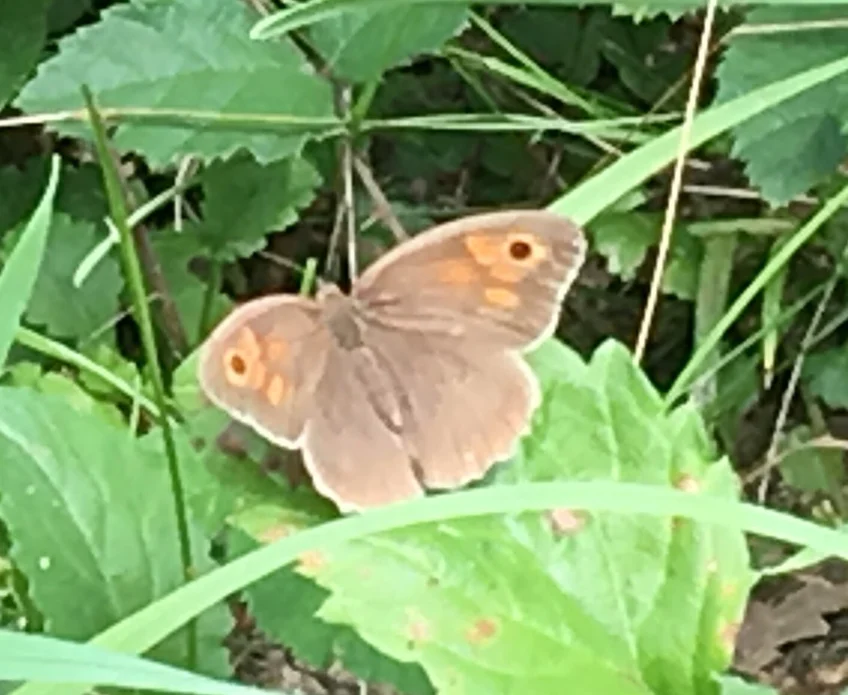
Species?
Maniola jurtina
